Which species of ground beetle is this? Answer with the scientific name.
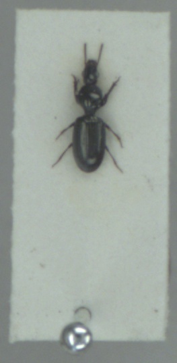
Dyschirius salinus
